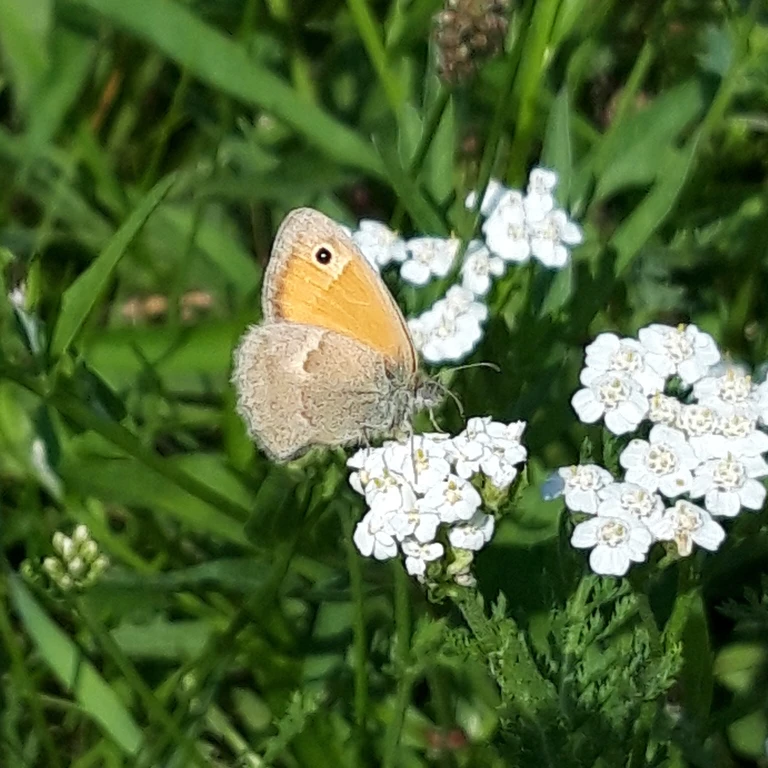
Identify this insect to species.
Coenonympha pamphilus
